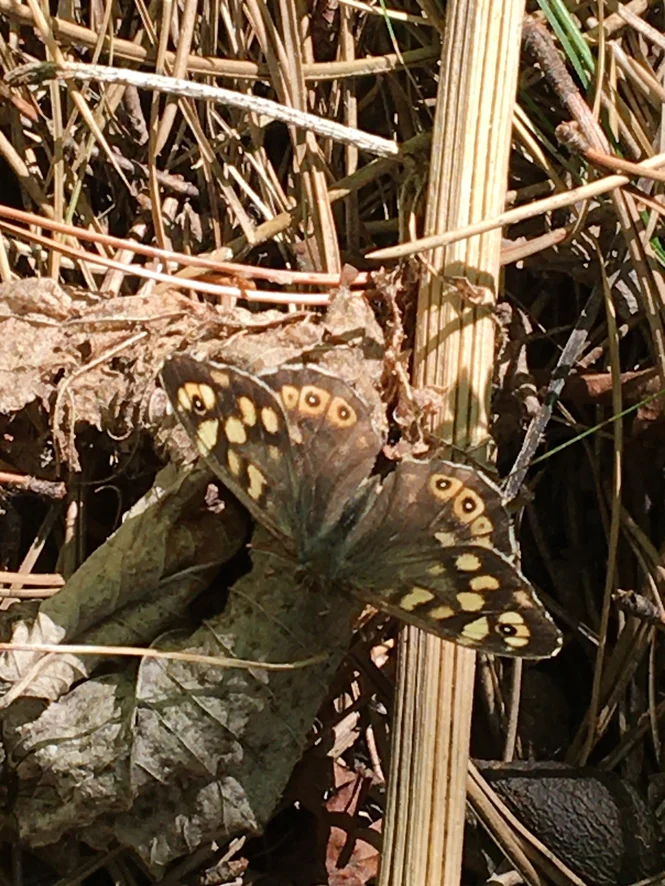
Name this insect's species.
Pararge aegeria
